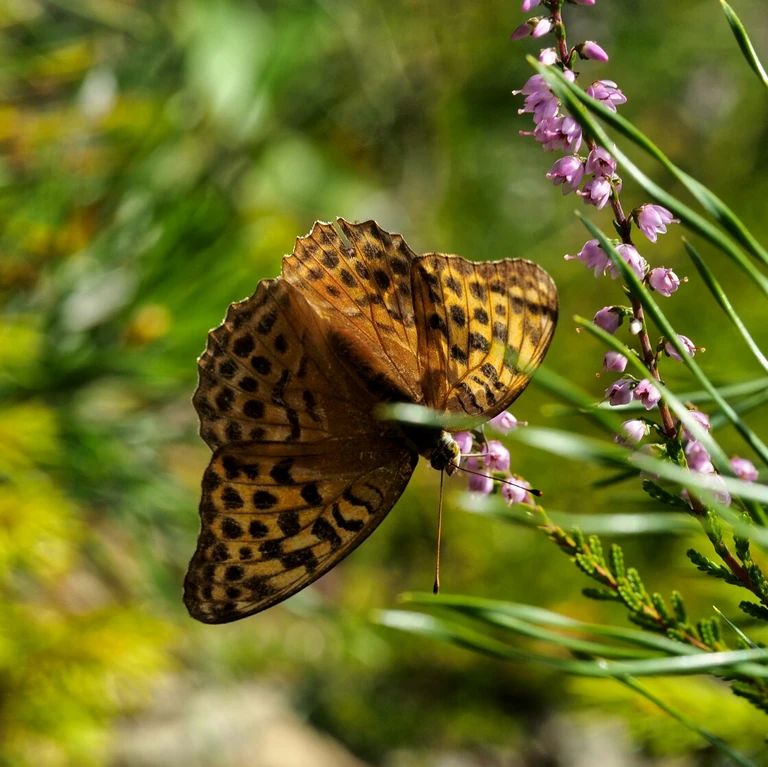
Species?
Argynnis paphia
